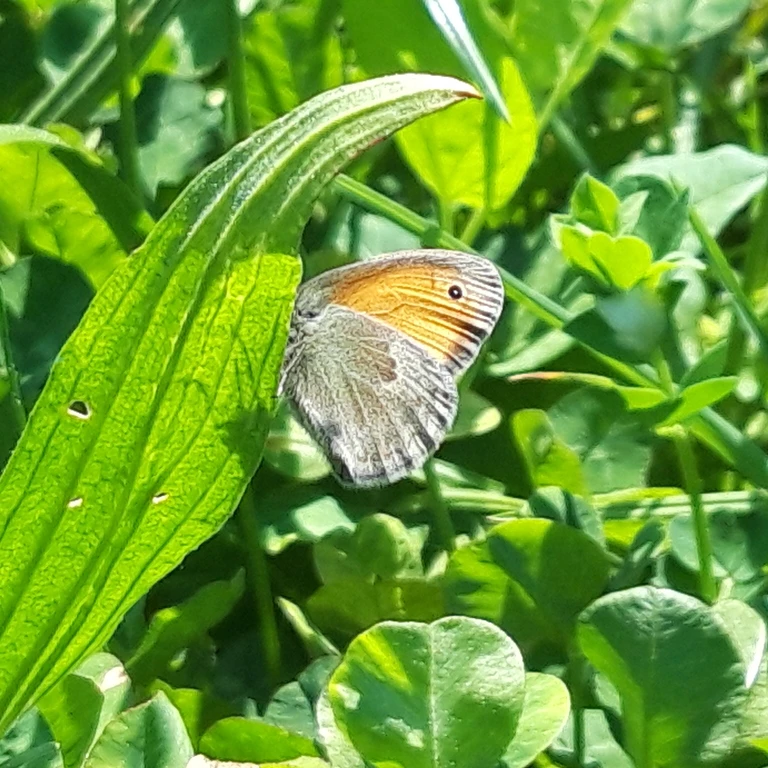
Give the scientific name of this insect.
Coenonympha pamphilus
